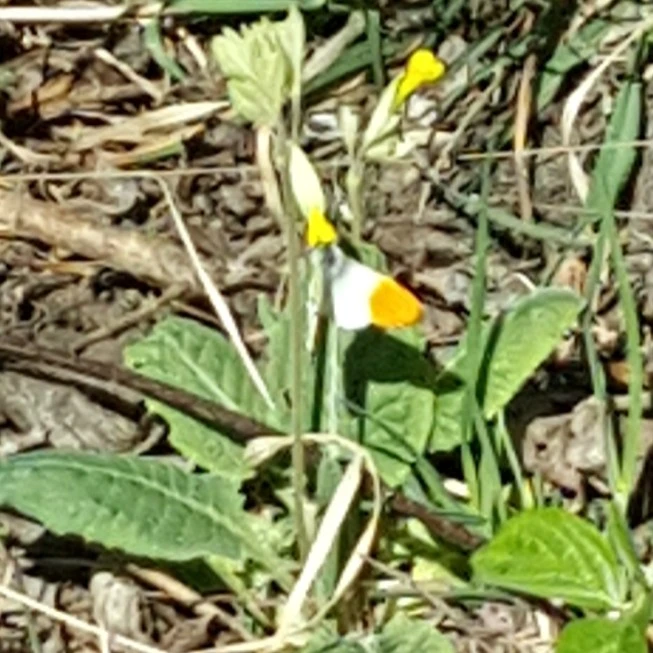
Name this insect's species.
Anthocharis cardamines
